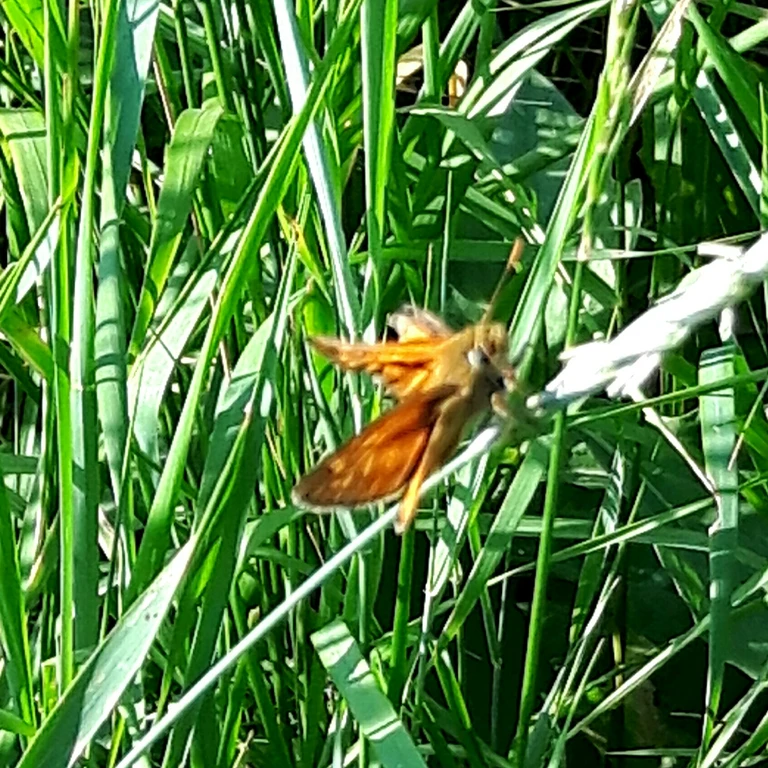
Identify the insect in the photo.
Ochlodes sylvanus (also Ochlodes venata)
